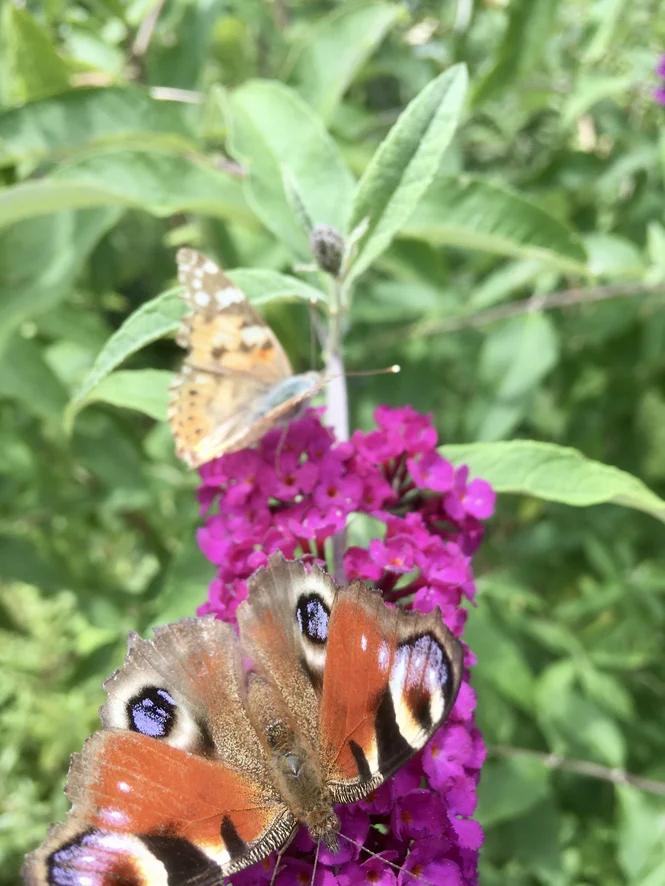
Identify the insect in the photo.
Aglais io
